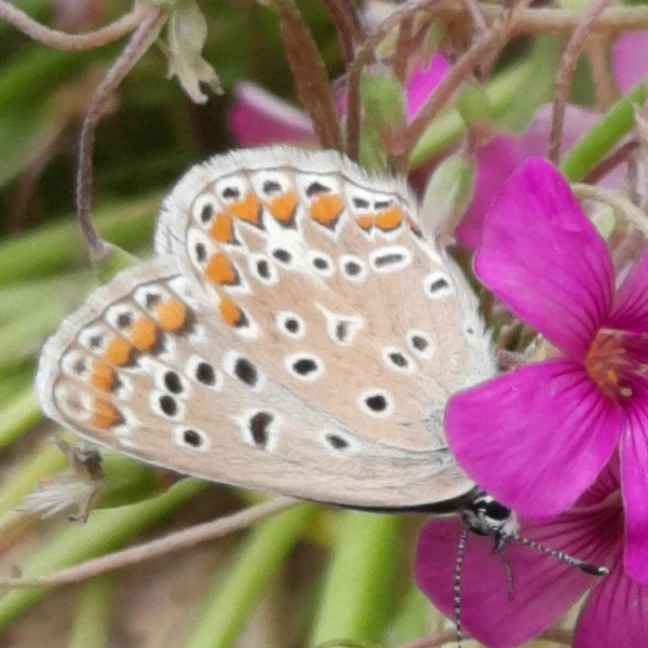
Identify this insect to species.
Polyommatus icarus
